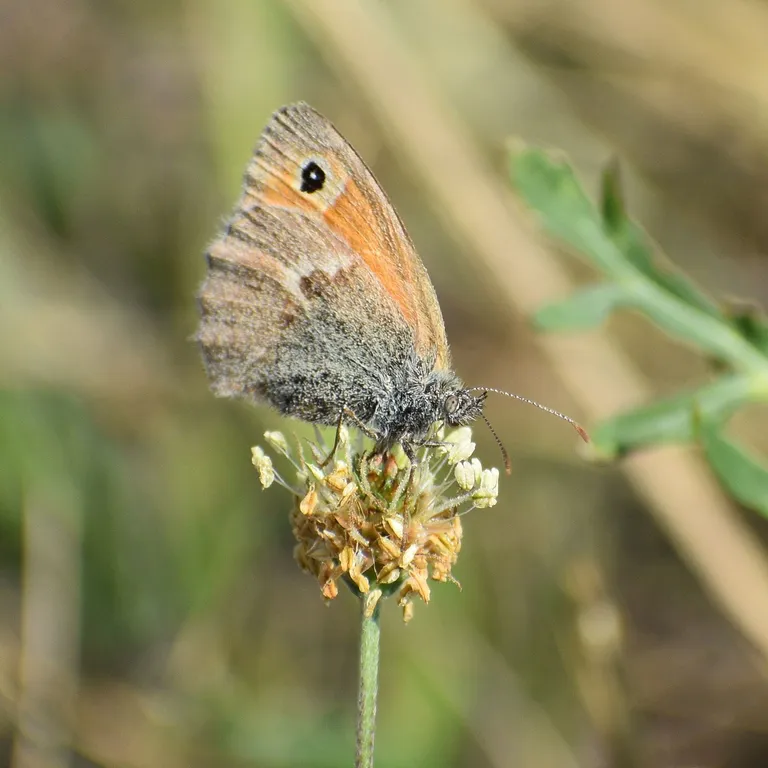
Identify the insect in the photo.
Coenonympha pamphilus
